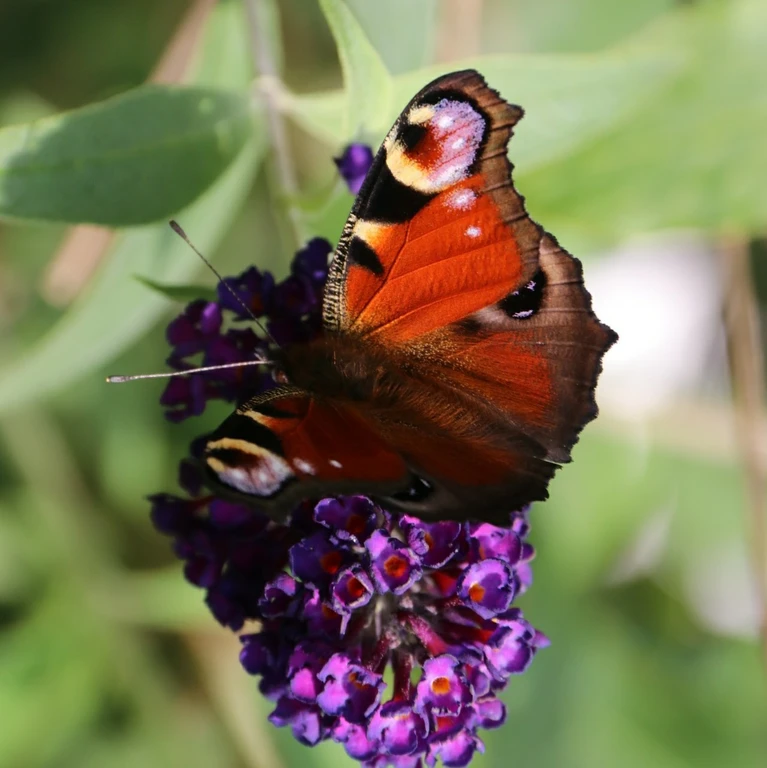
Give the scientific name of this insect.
Aglais io
